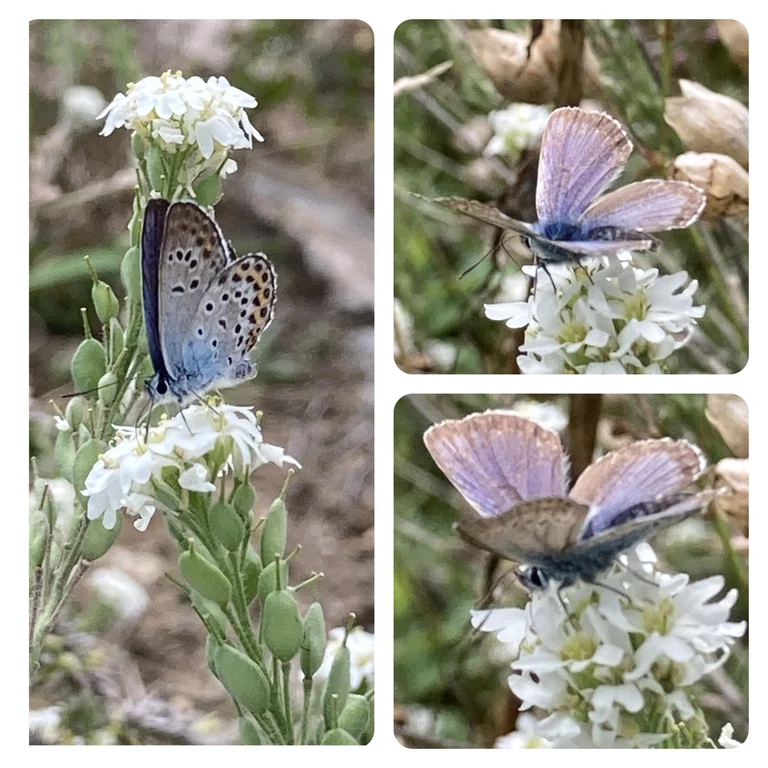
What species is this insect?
Plebejus argus
